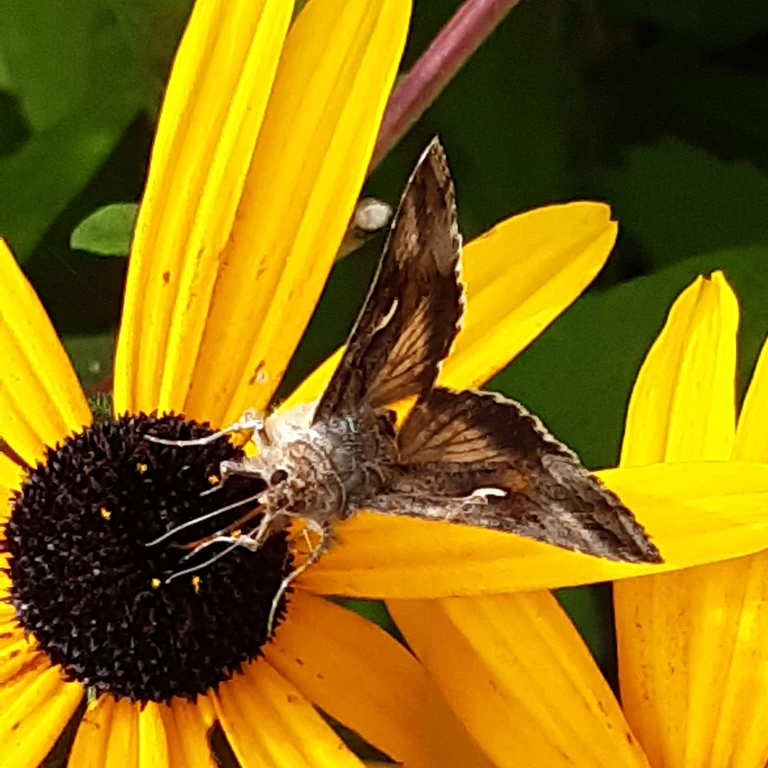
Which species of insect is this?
Autographa gamma
